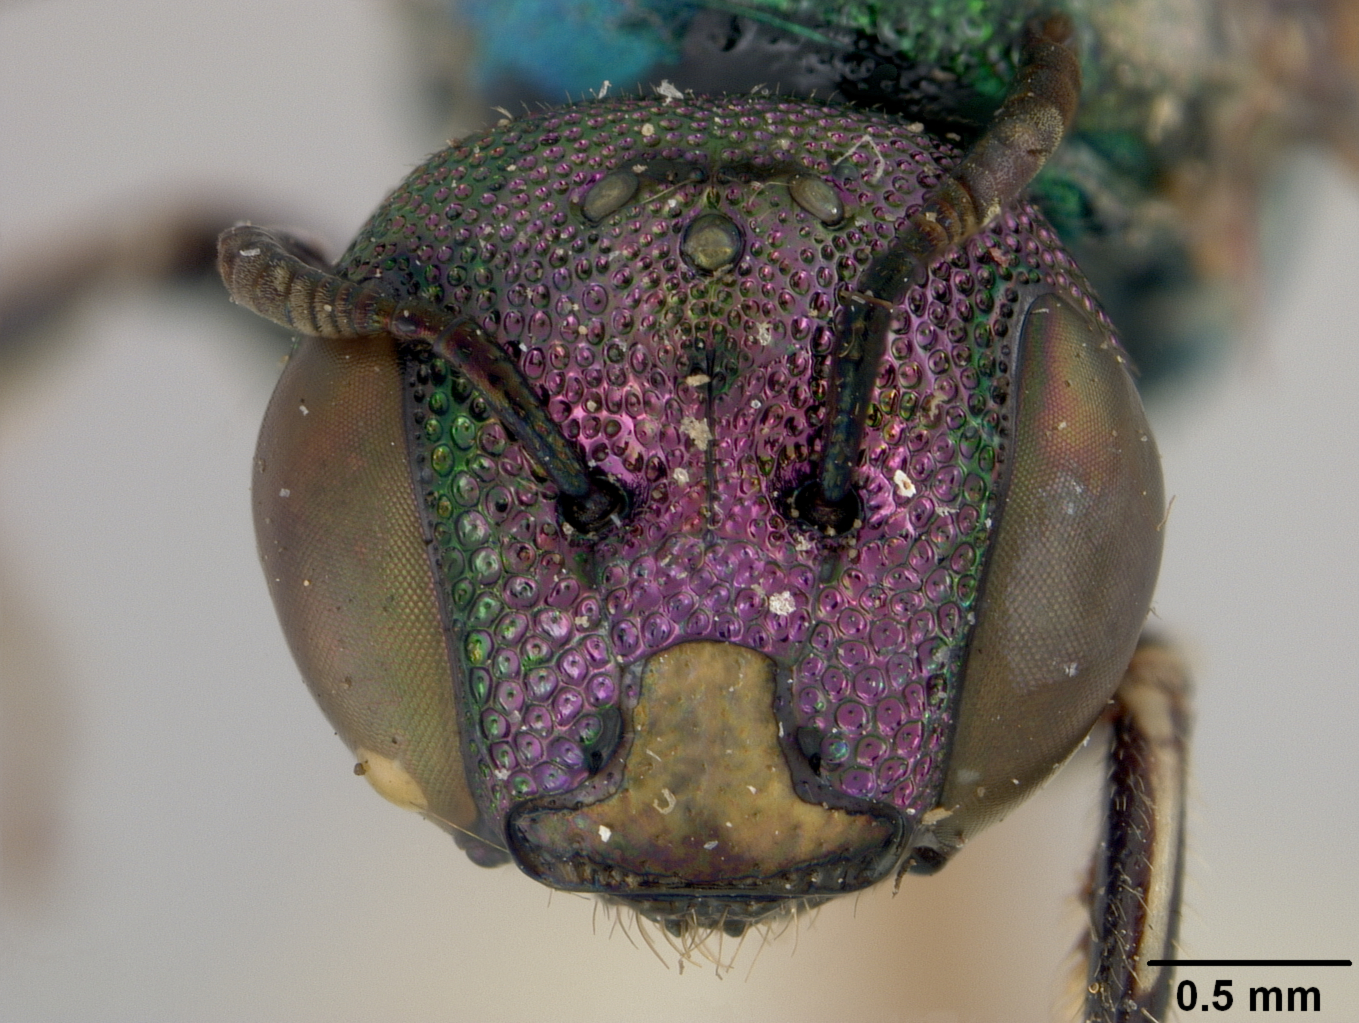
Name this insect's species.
Ceratina binghami
